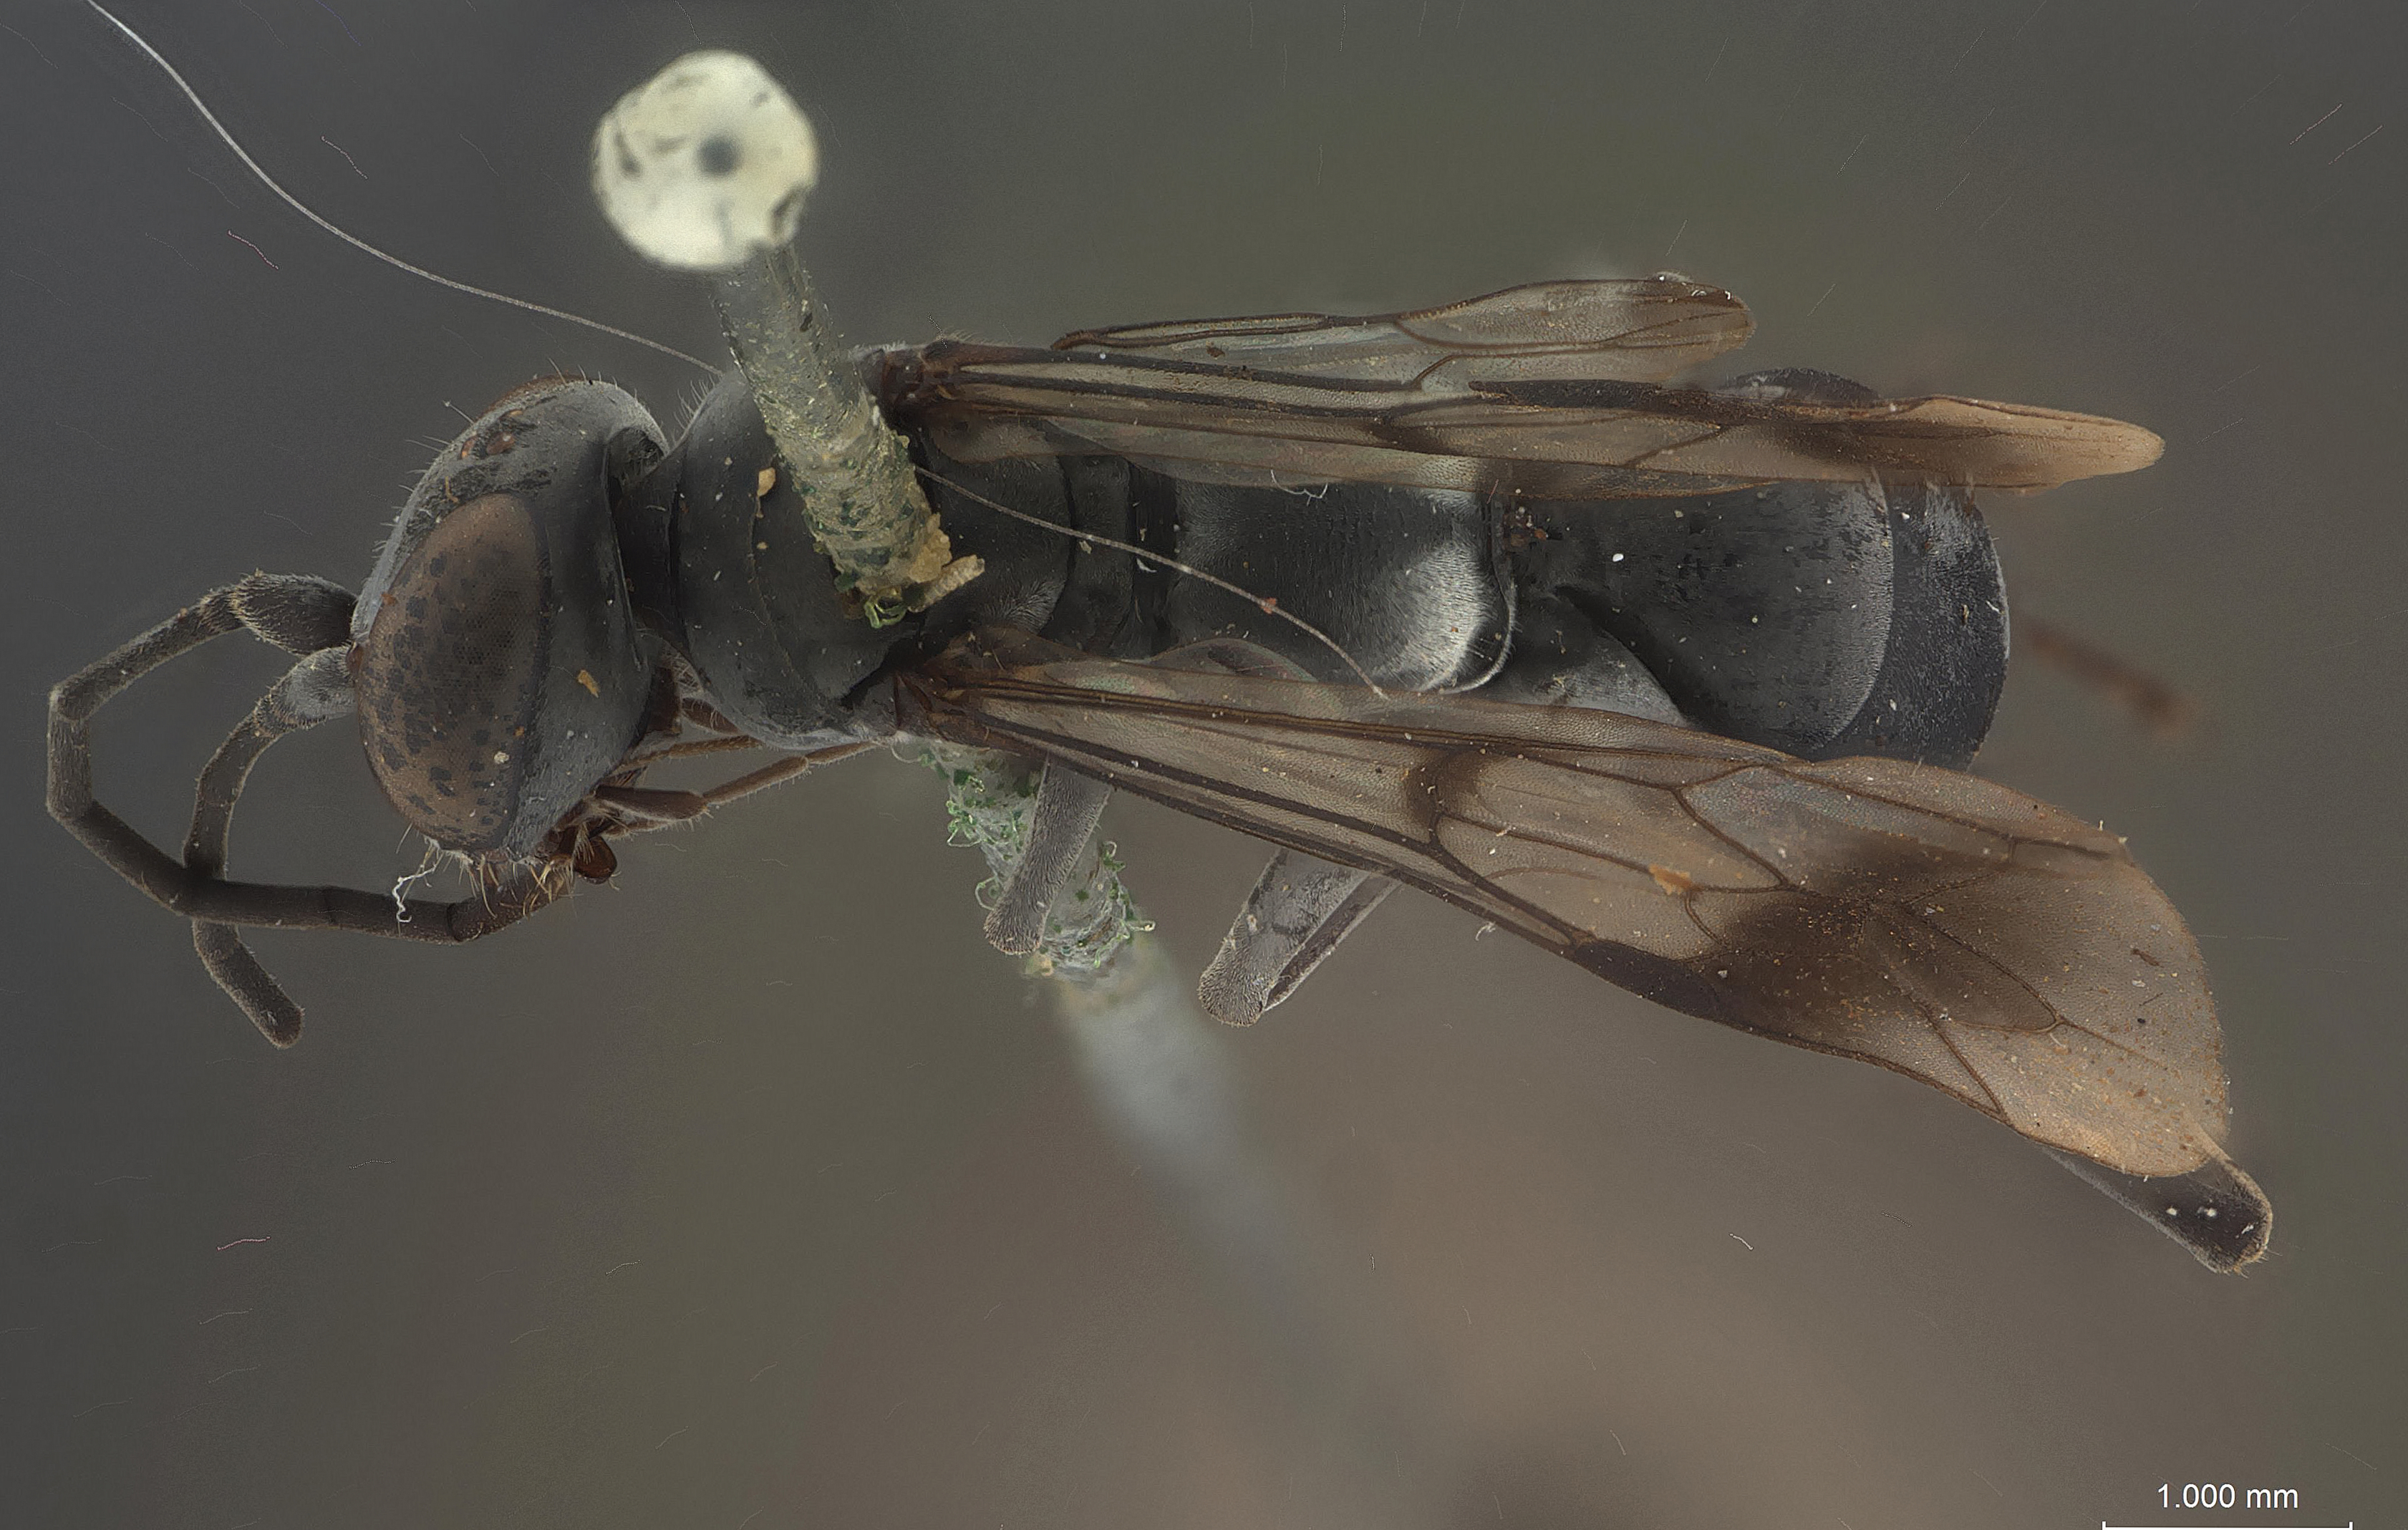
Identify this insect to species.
Conagenia smithi
